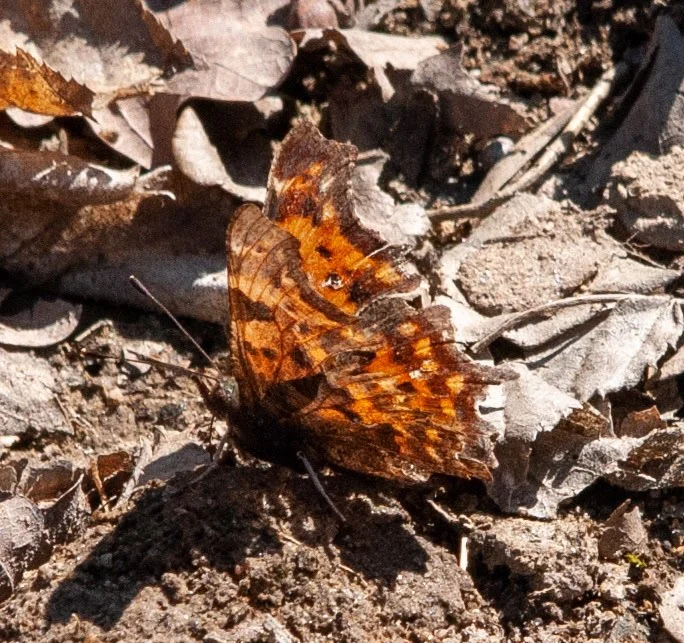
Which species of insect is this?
Polygonia c-album
